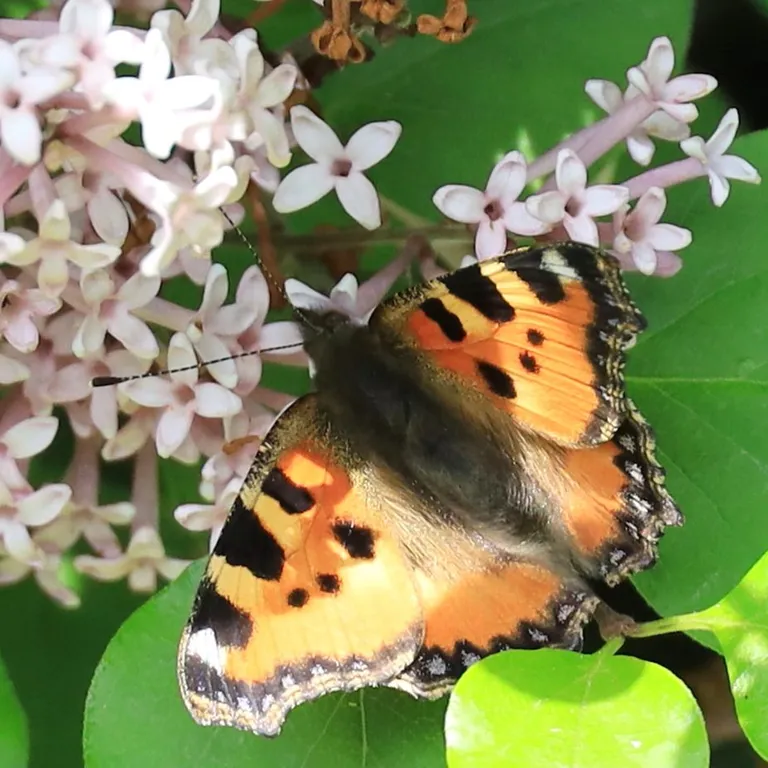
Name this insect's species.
Aglais urticae
